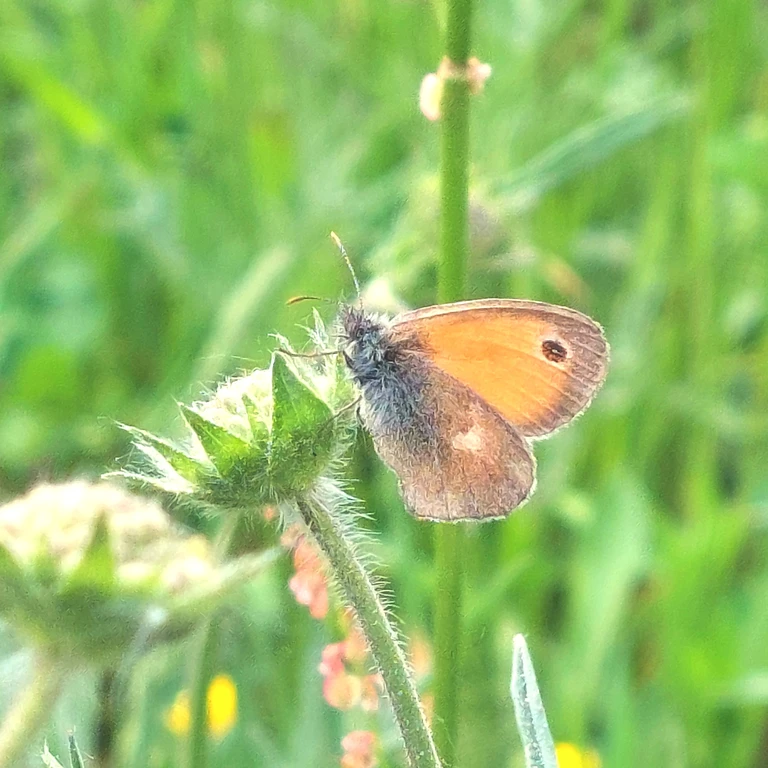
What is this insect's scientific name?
Coenonympha pamphilus
